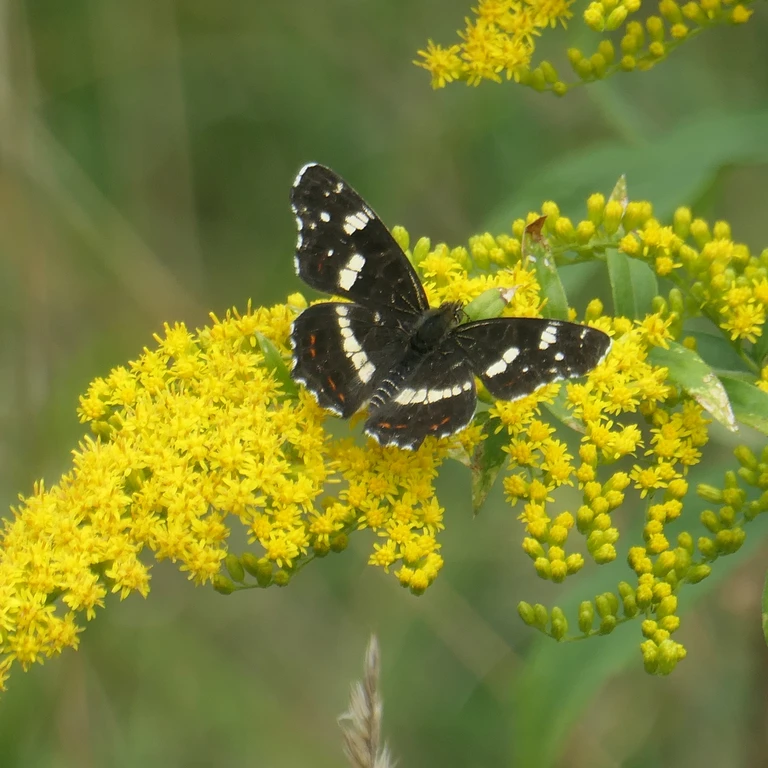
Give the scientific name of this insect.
Araschnia levana
